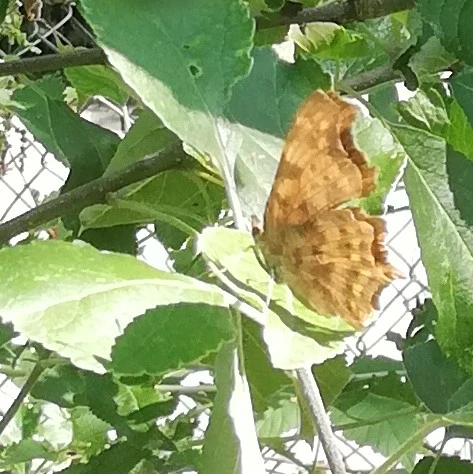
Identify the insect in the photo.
Polygonia c-album
